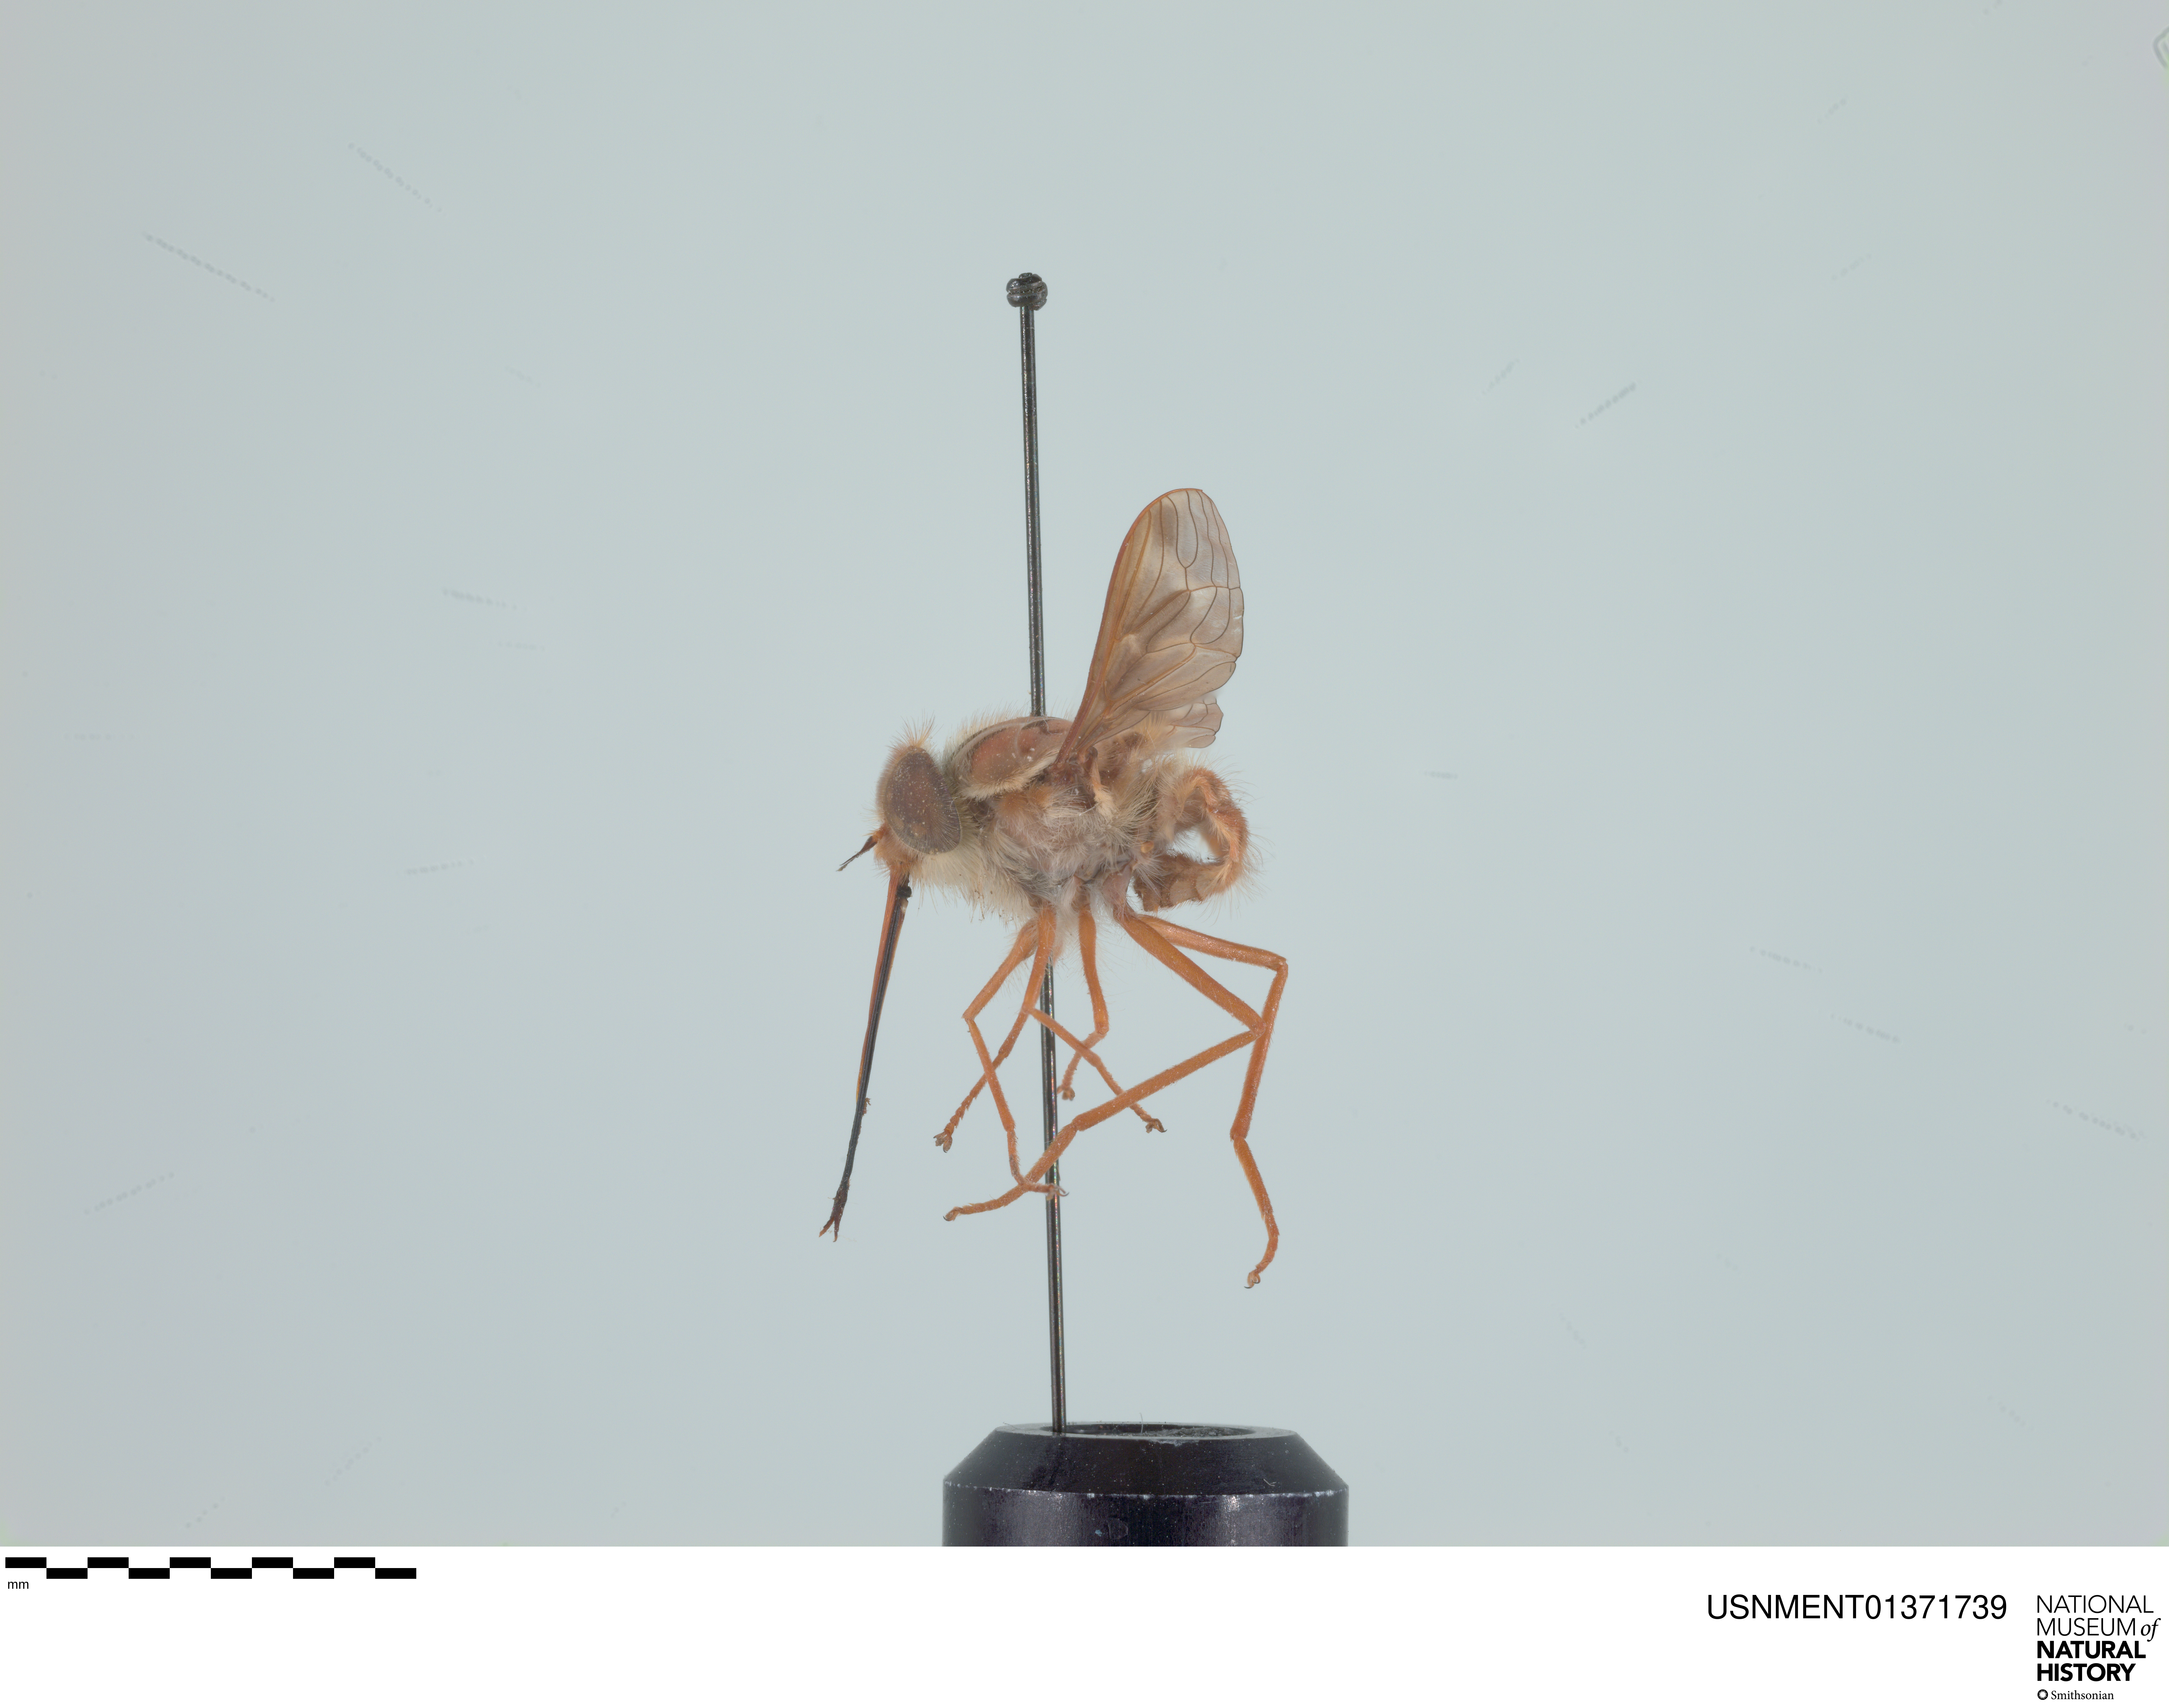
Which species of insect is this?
Hirmoneura nubipennis (also Trichophthalma nubipennis)
